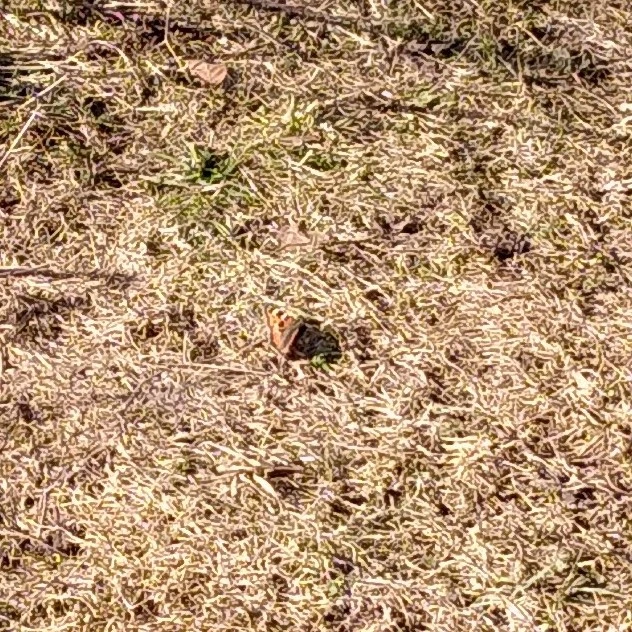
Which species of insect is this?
Aglais urticae
